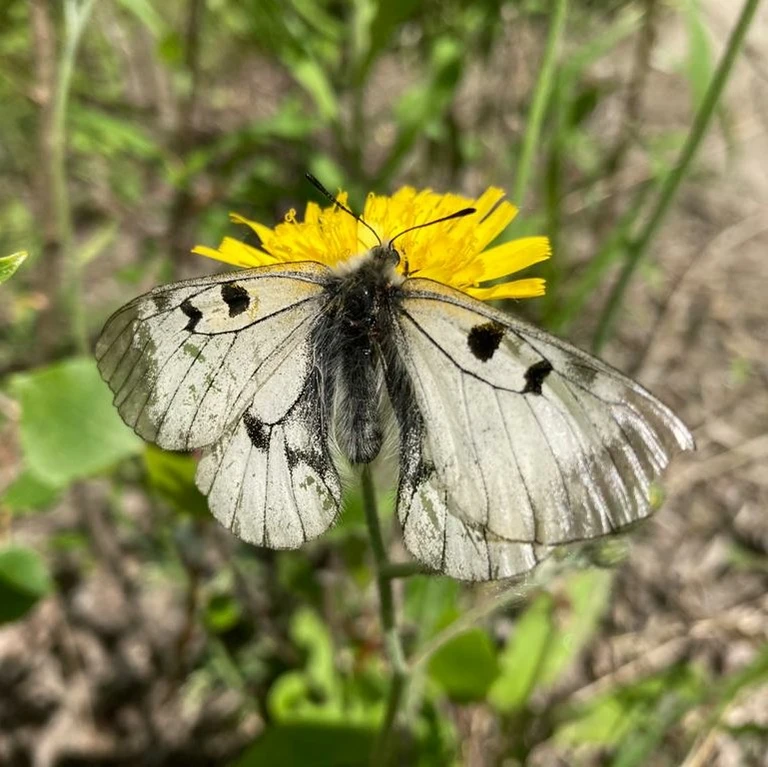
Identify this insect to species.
Parnassius mnemosyne
